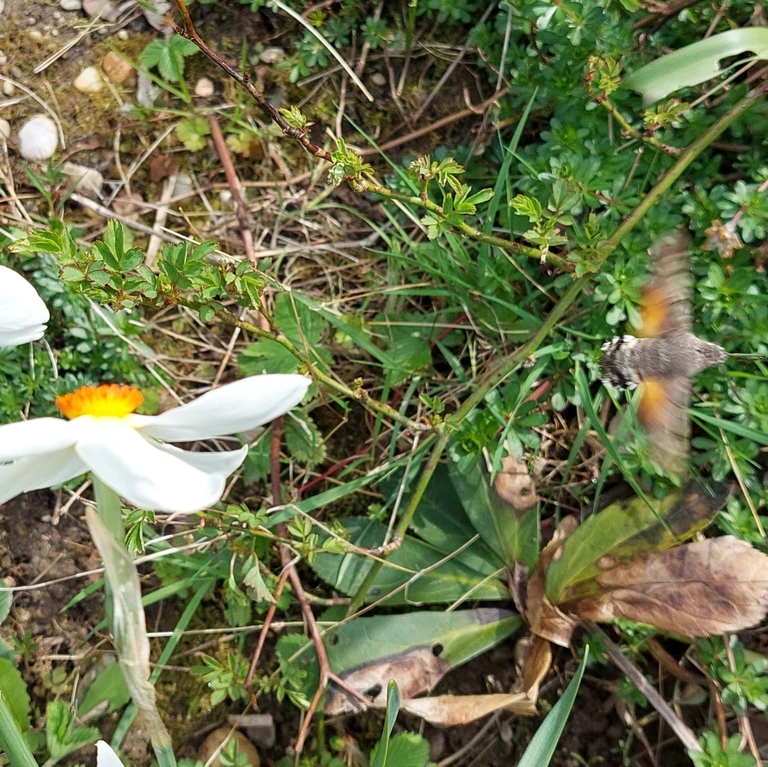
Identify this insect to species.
Macroglossum stellatarum
